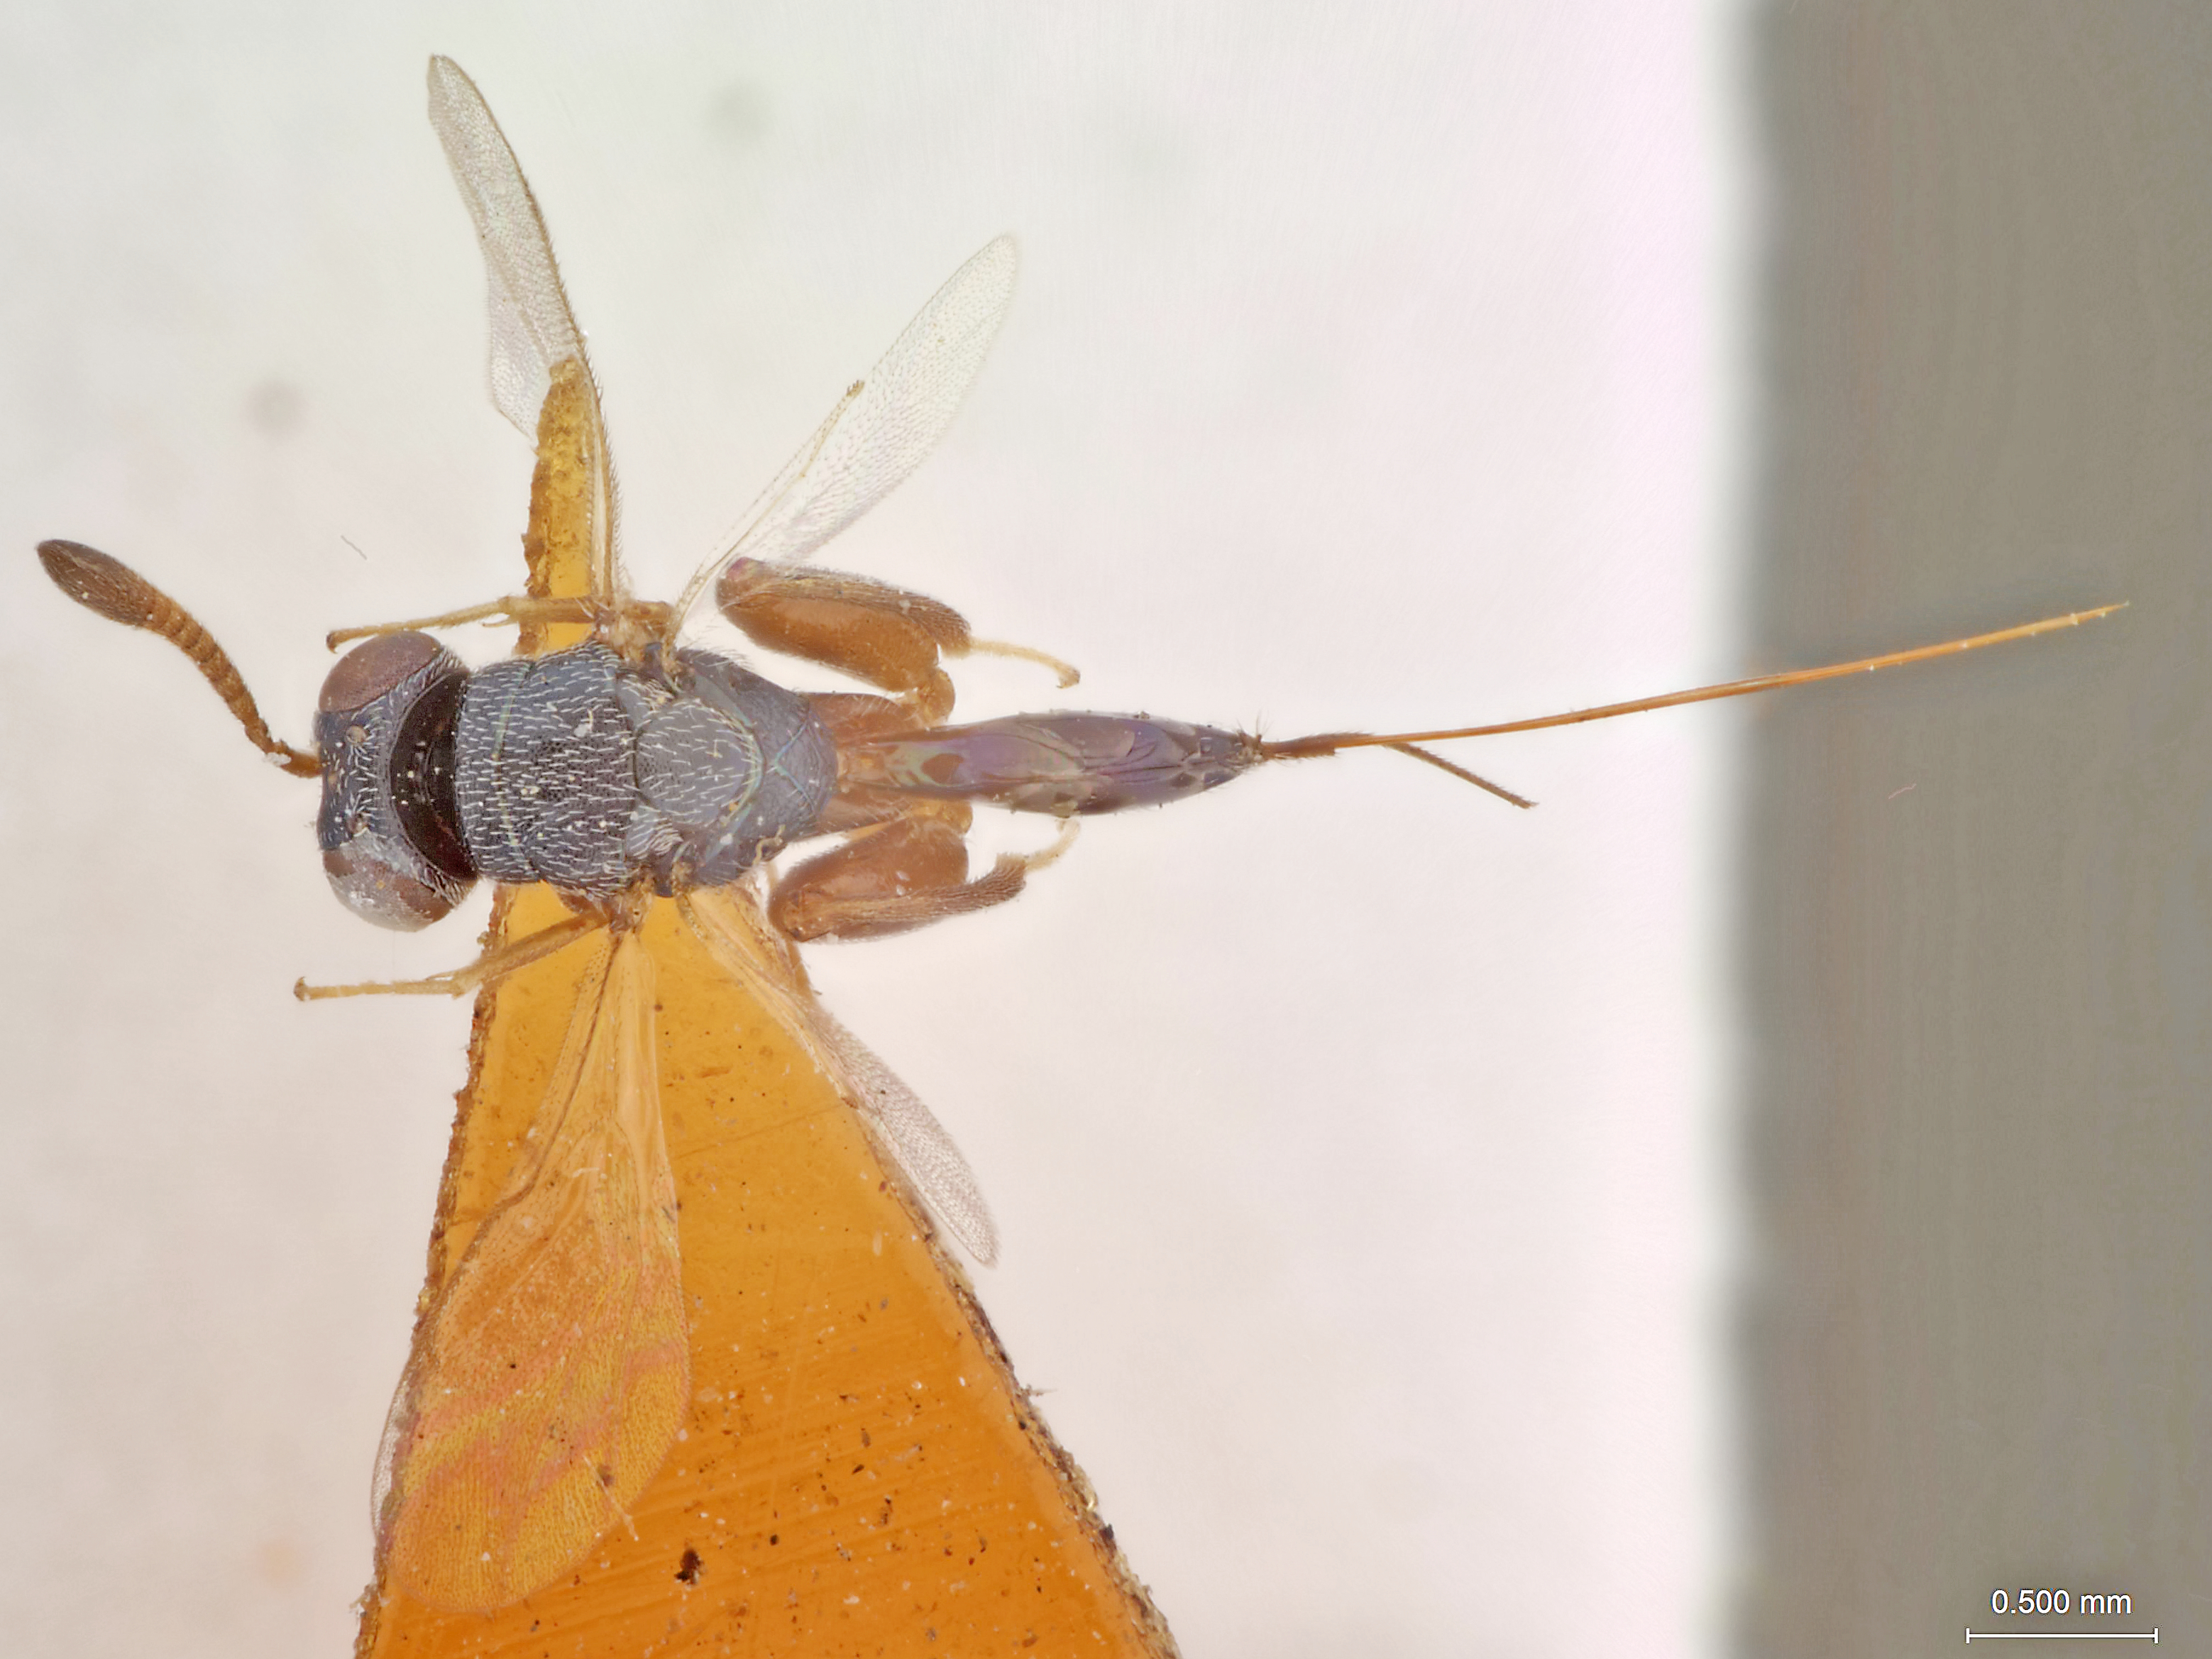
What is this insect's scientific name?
Podagrion ahlonei
